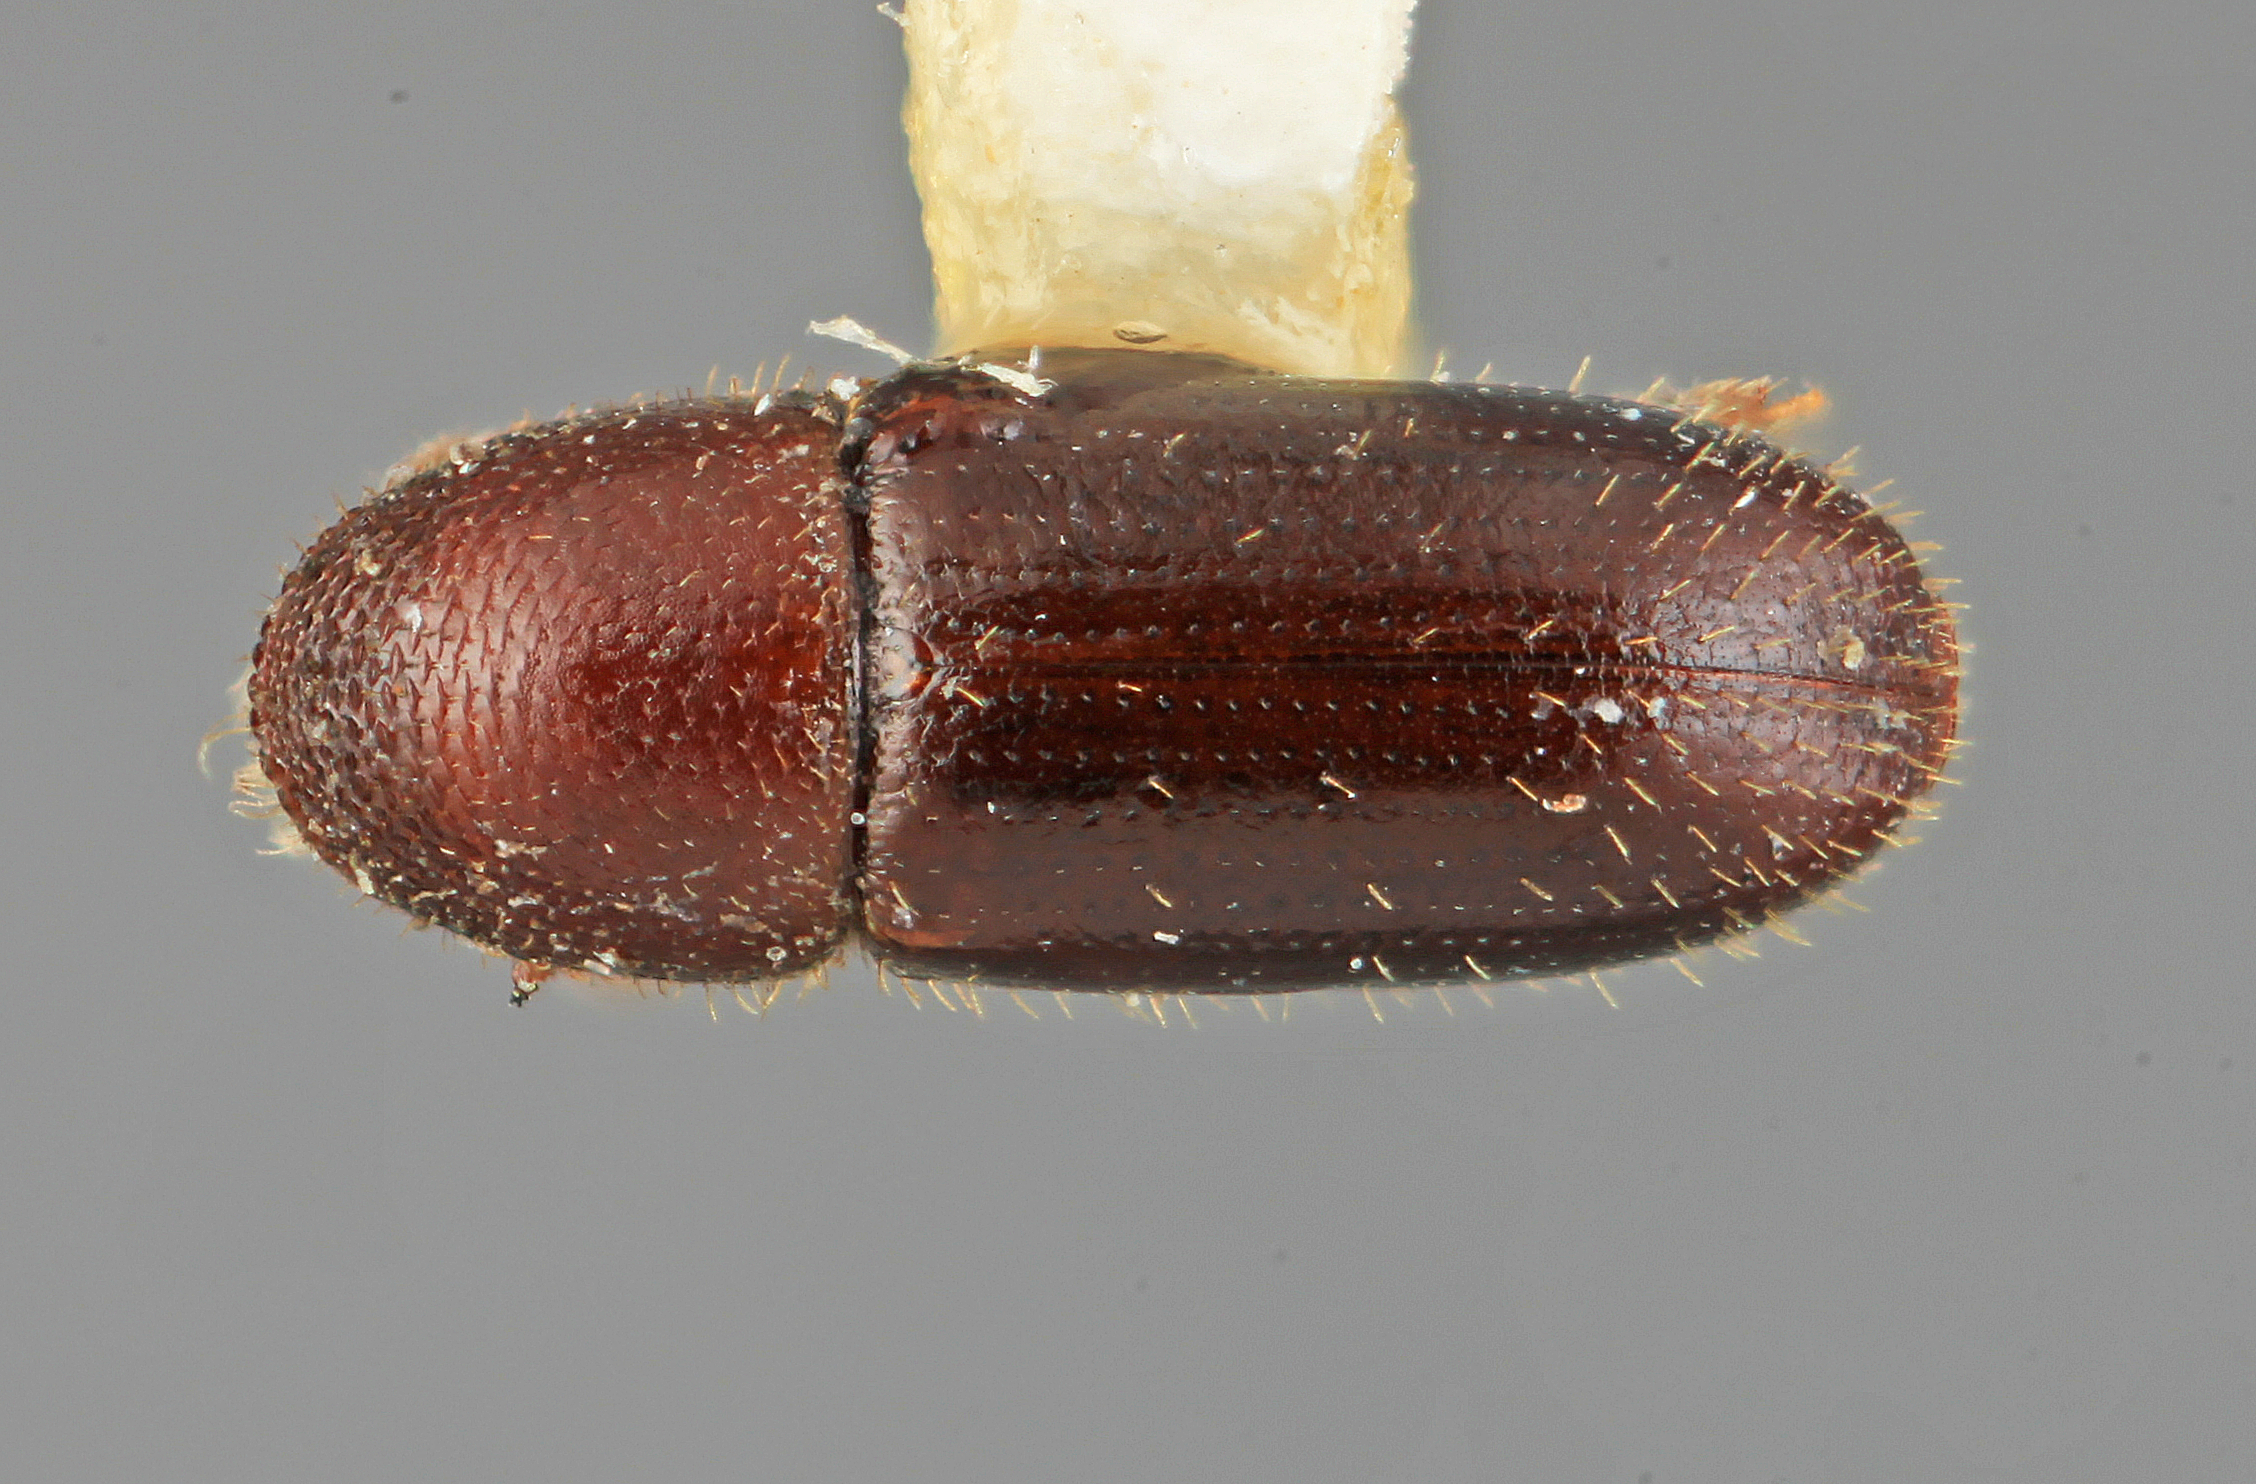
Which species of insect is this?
Dendroterus parilis
